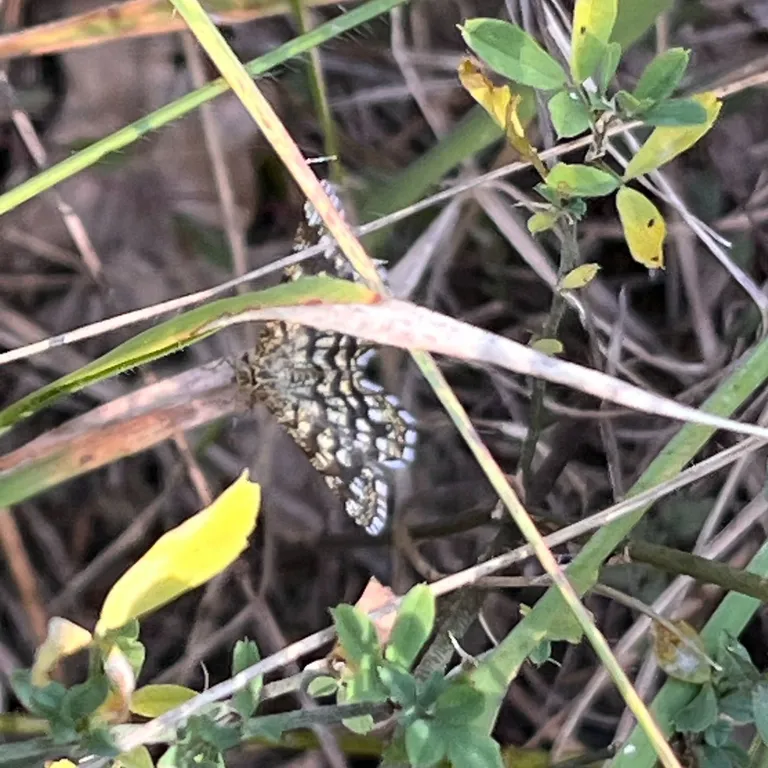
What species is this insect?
Chiasmia clathrata
